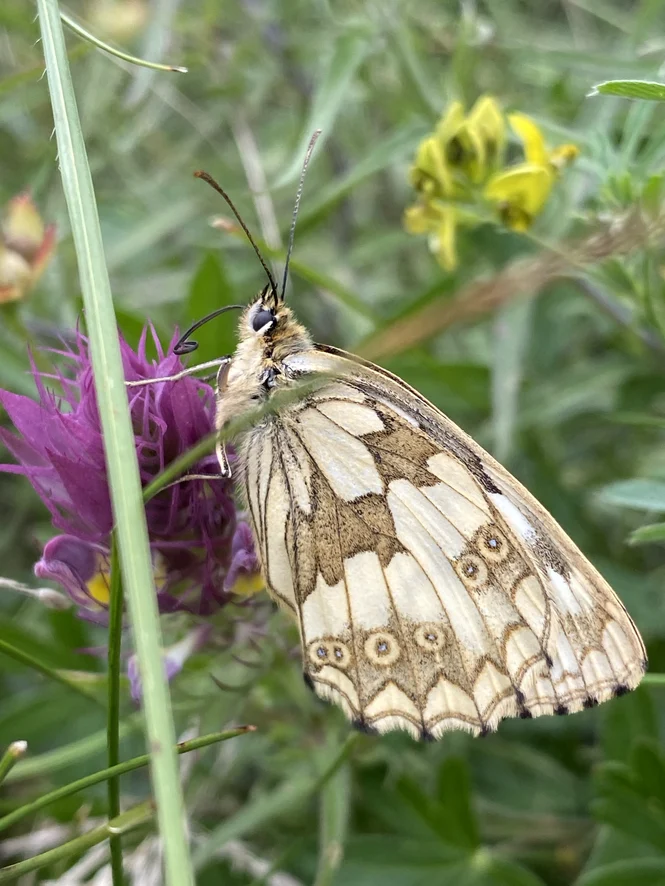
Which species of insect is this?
Melanargia galathea
